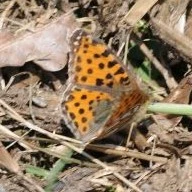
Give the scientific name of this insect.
Issoria lathonia
